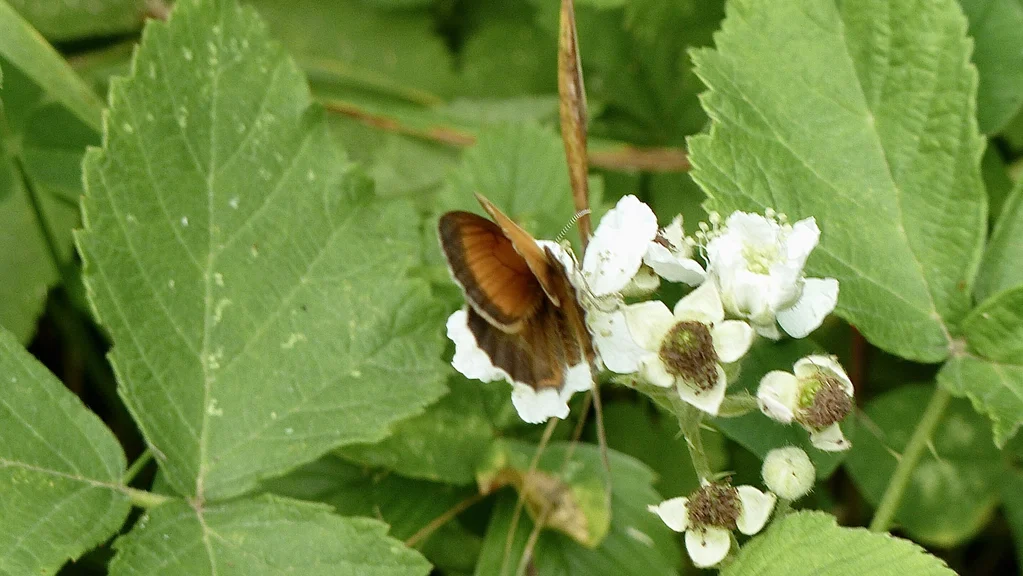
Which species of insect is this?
Coenonympha arcania
